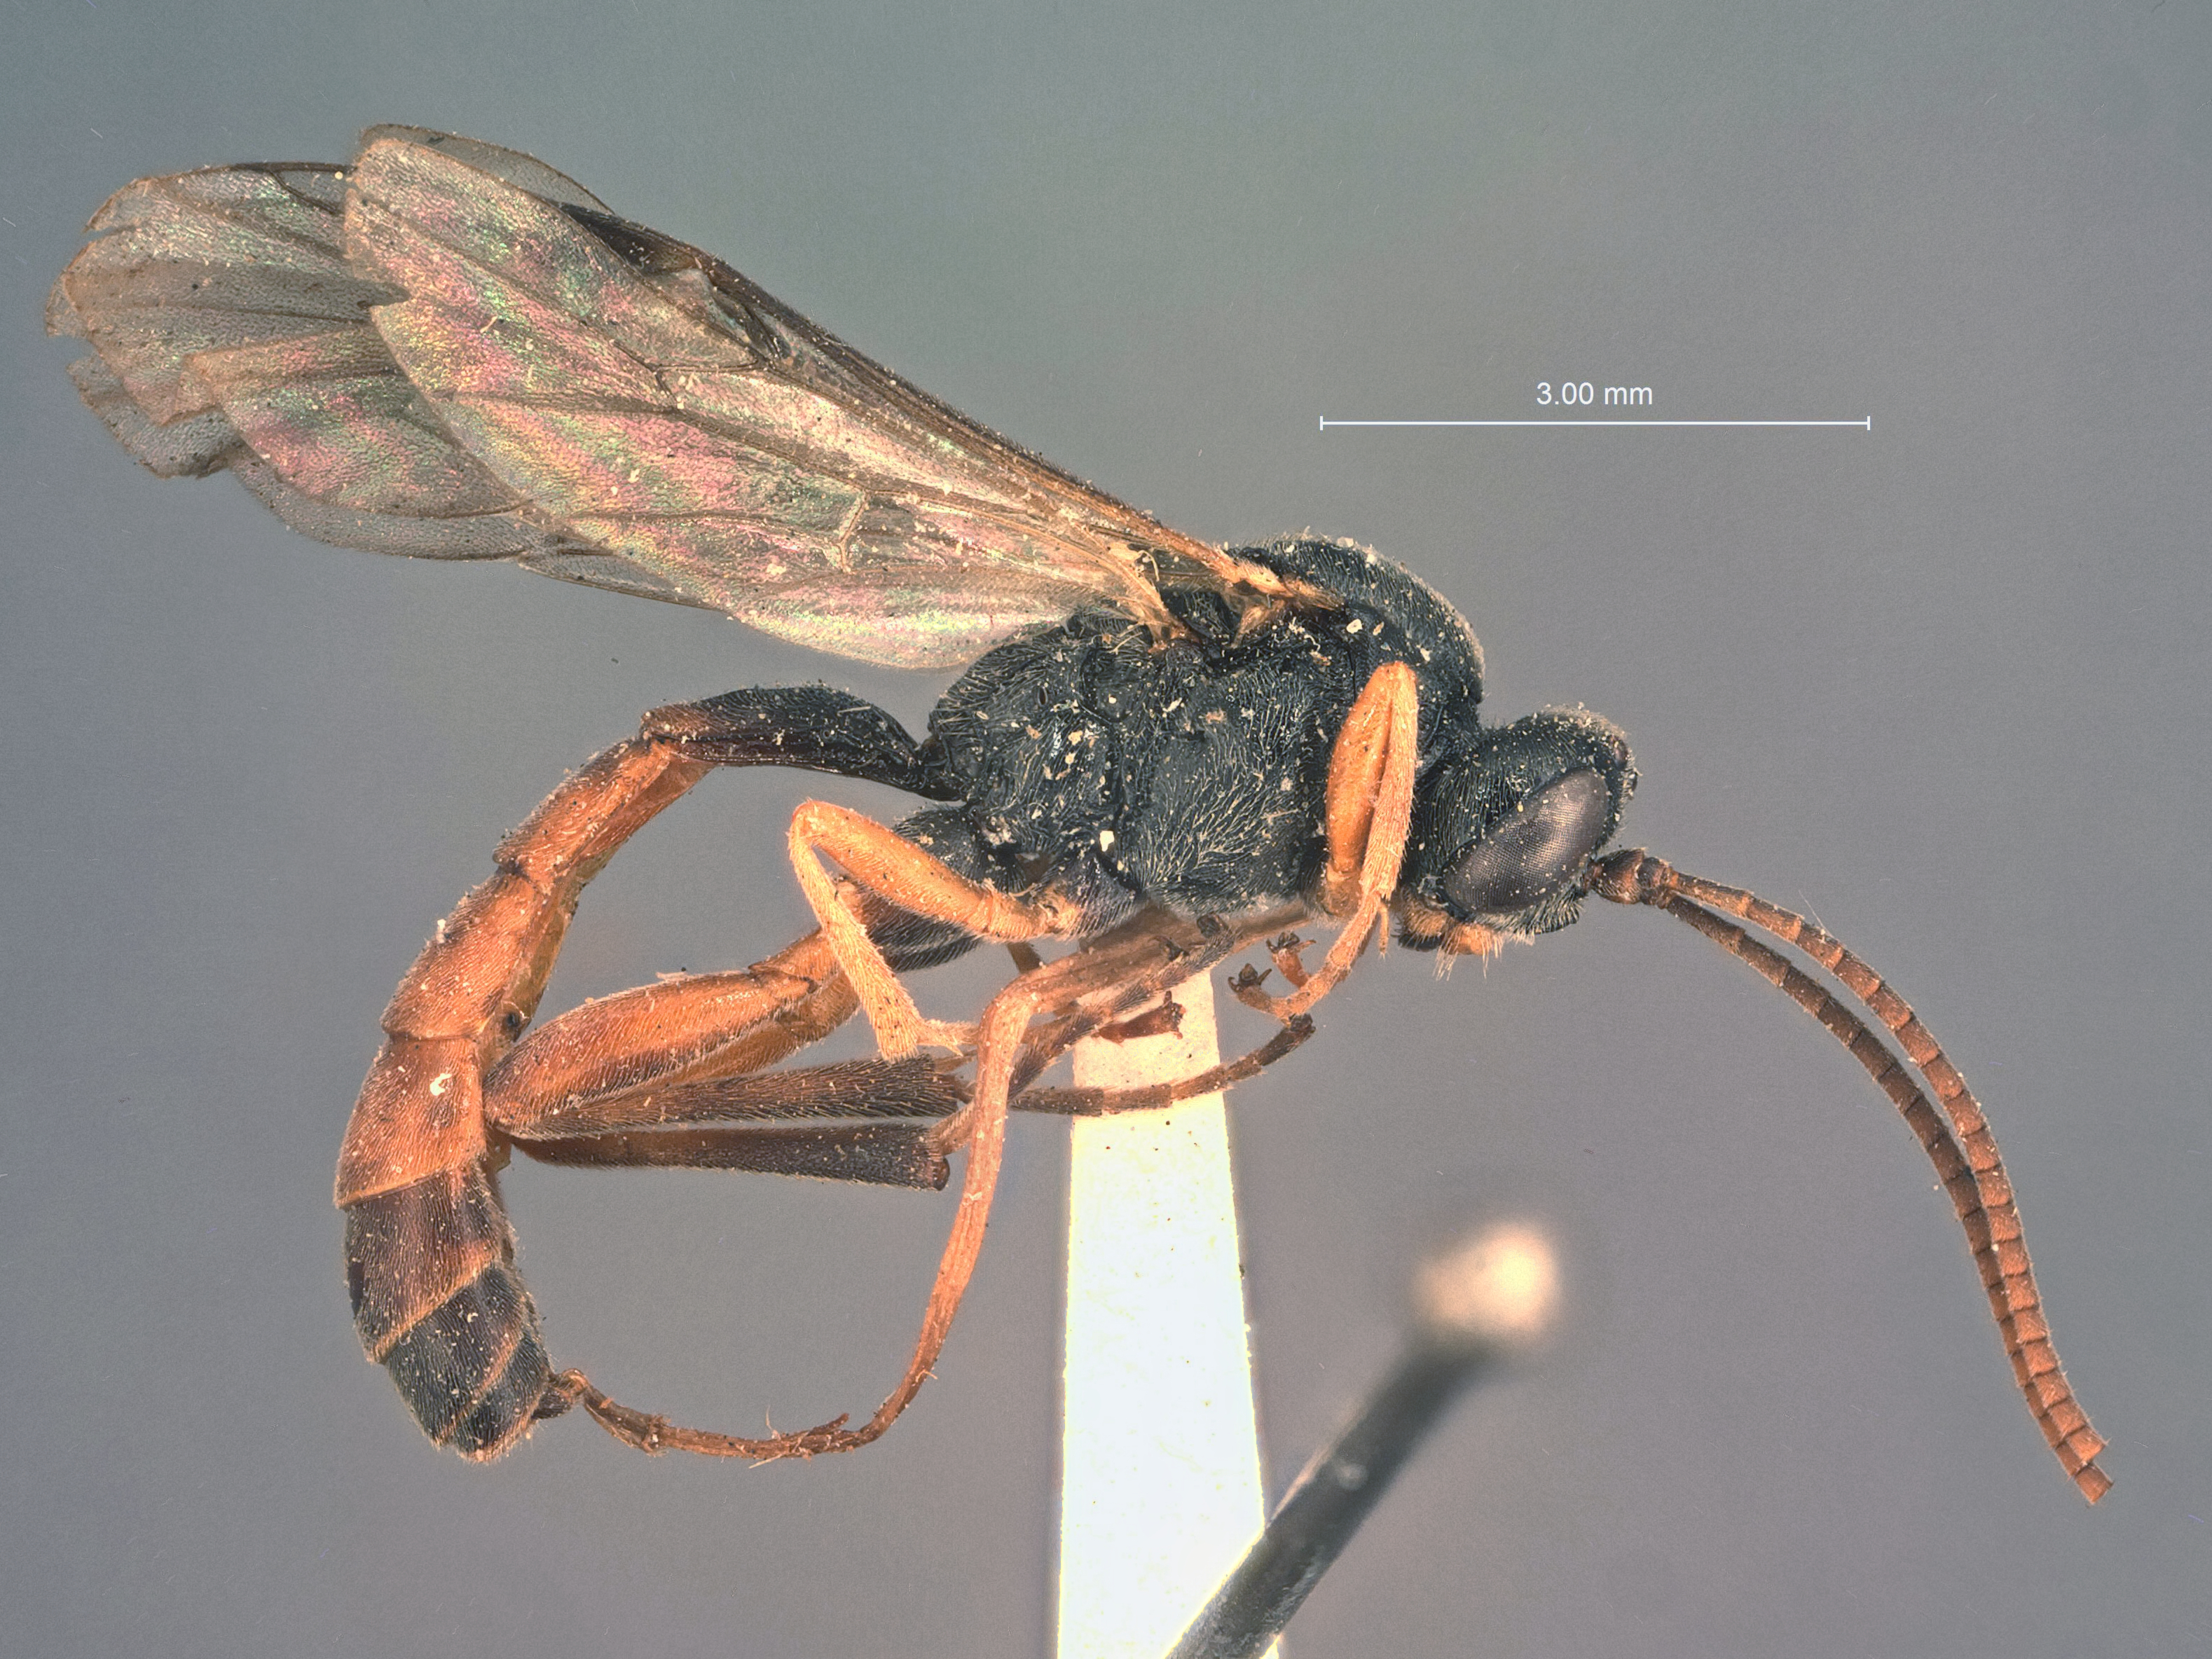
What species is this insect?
Metopius terminalis
